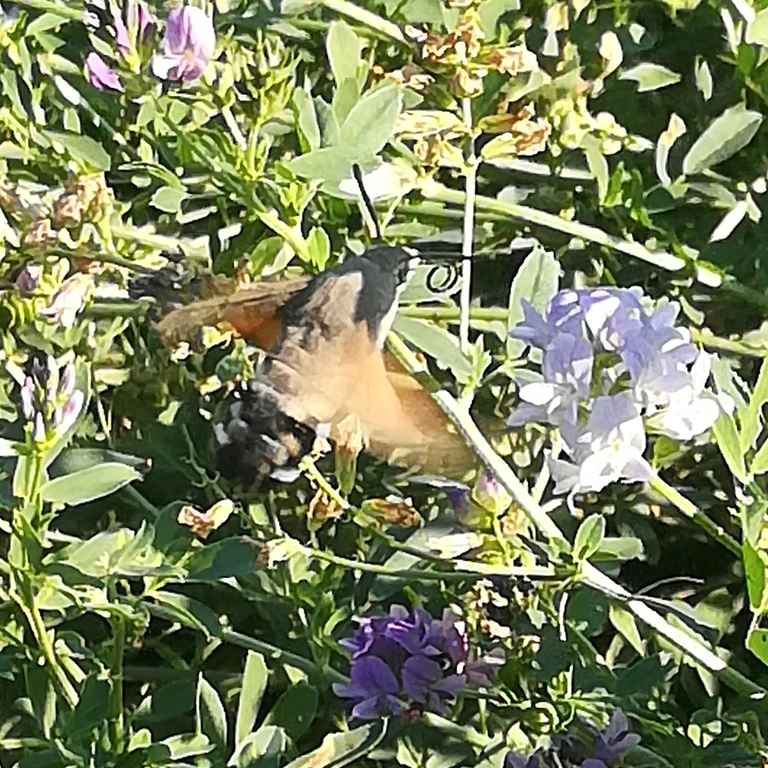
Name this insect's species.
Macroglossum stellatarum
